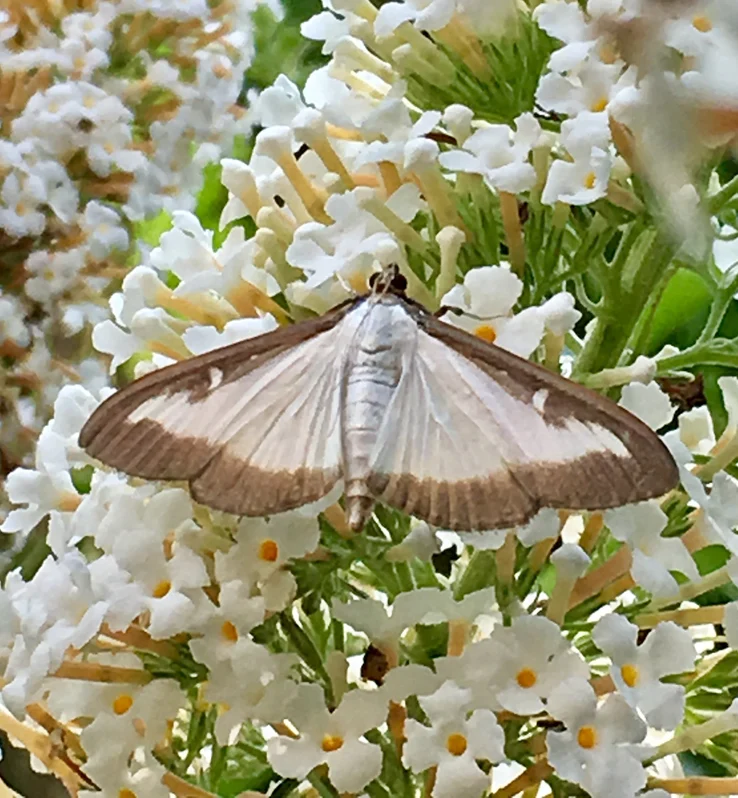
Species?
Cydalima perspectalis
